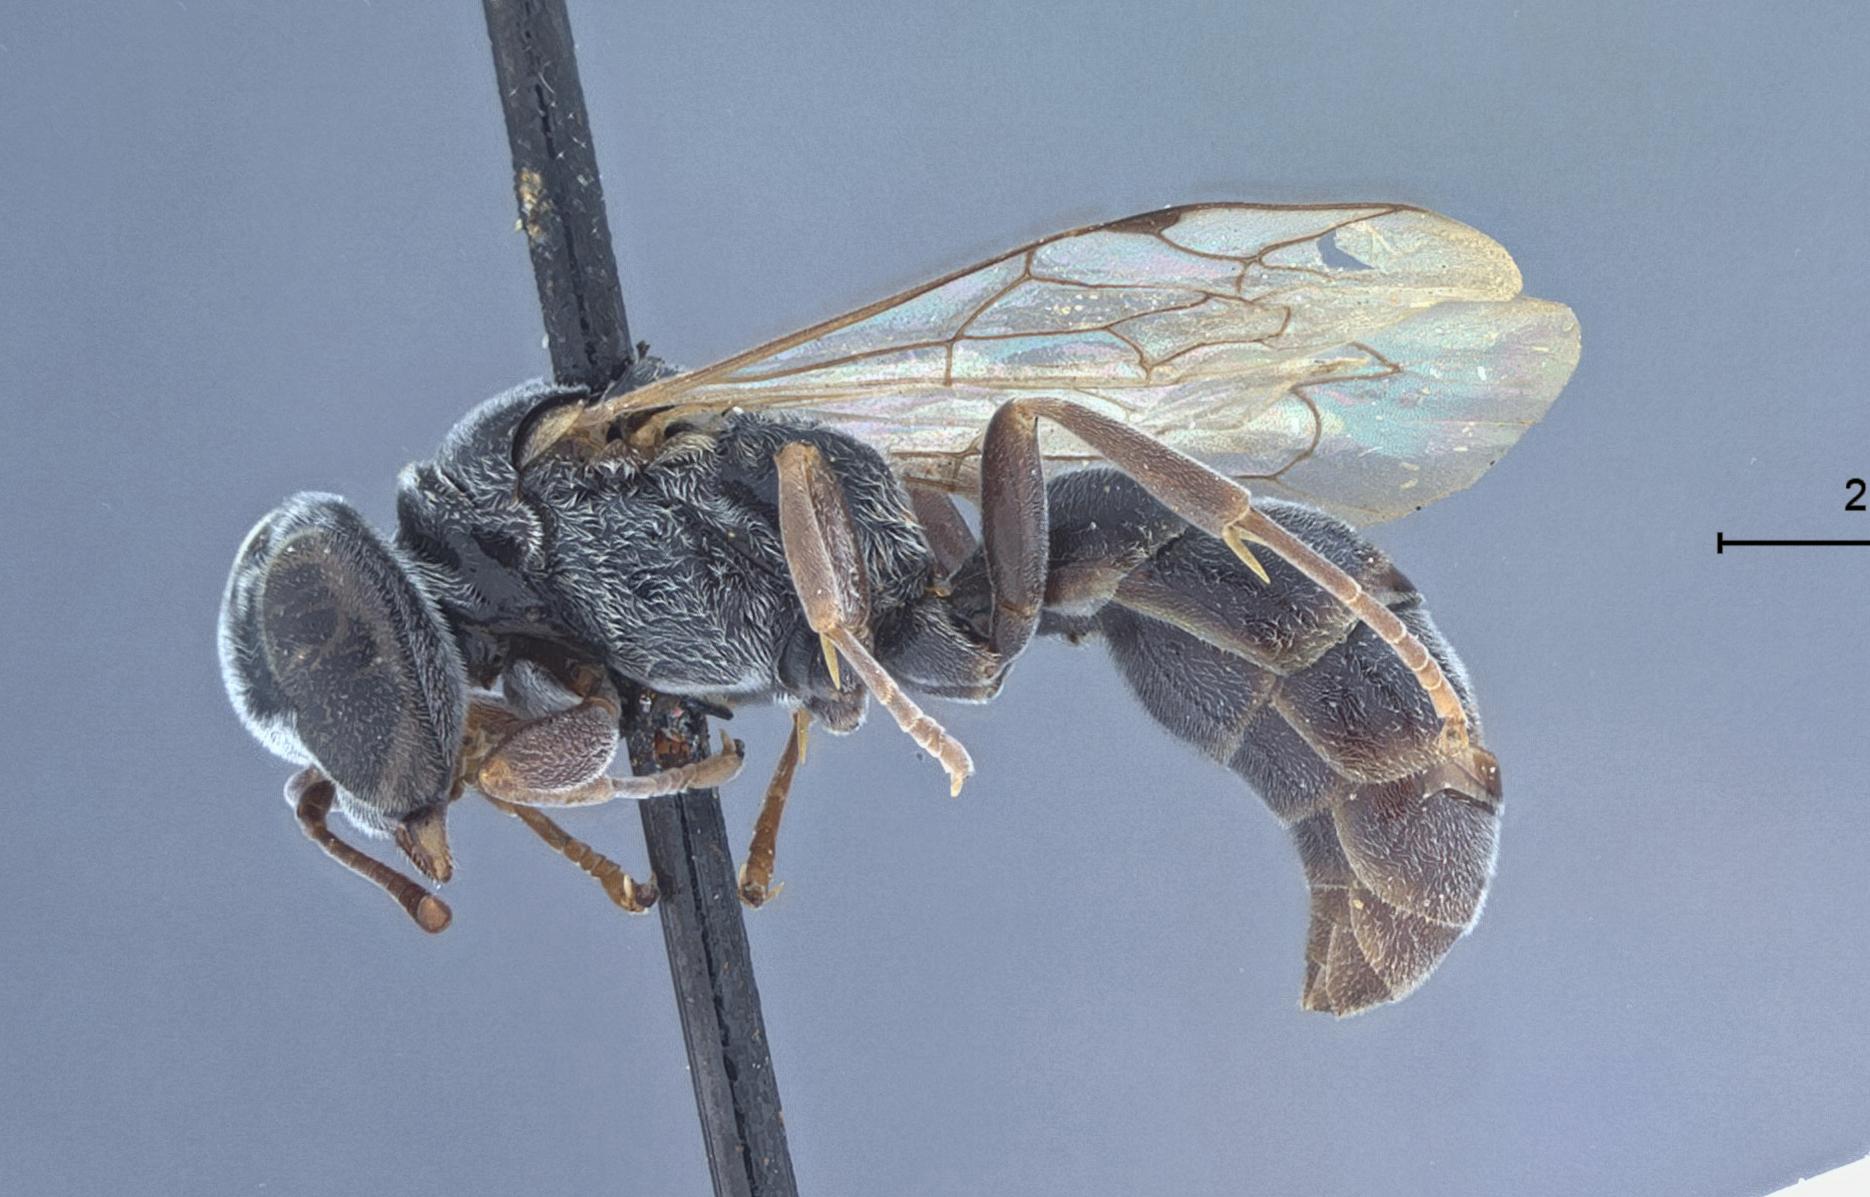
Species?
Pisonoides browni
